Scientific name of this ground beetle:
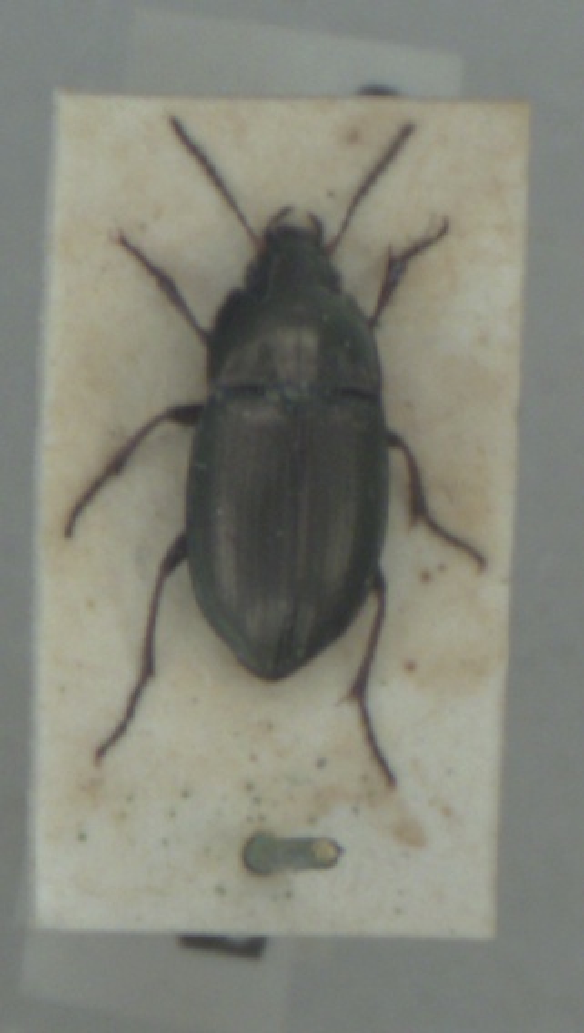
Amara spreta
